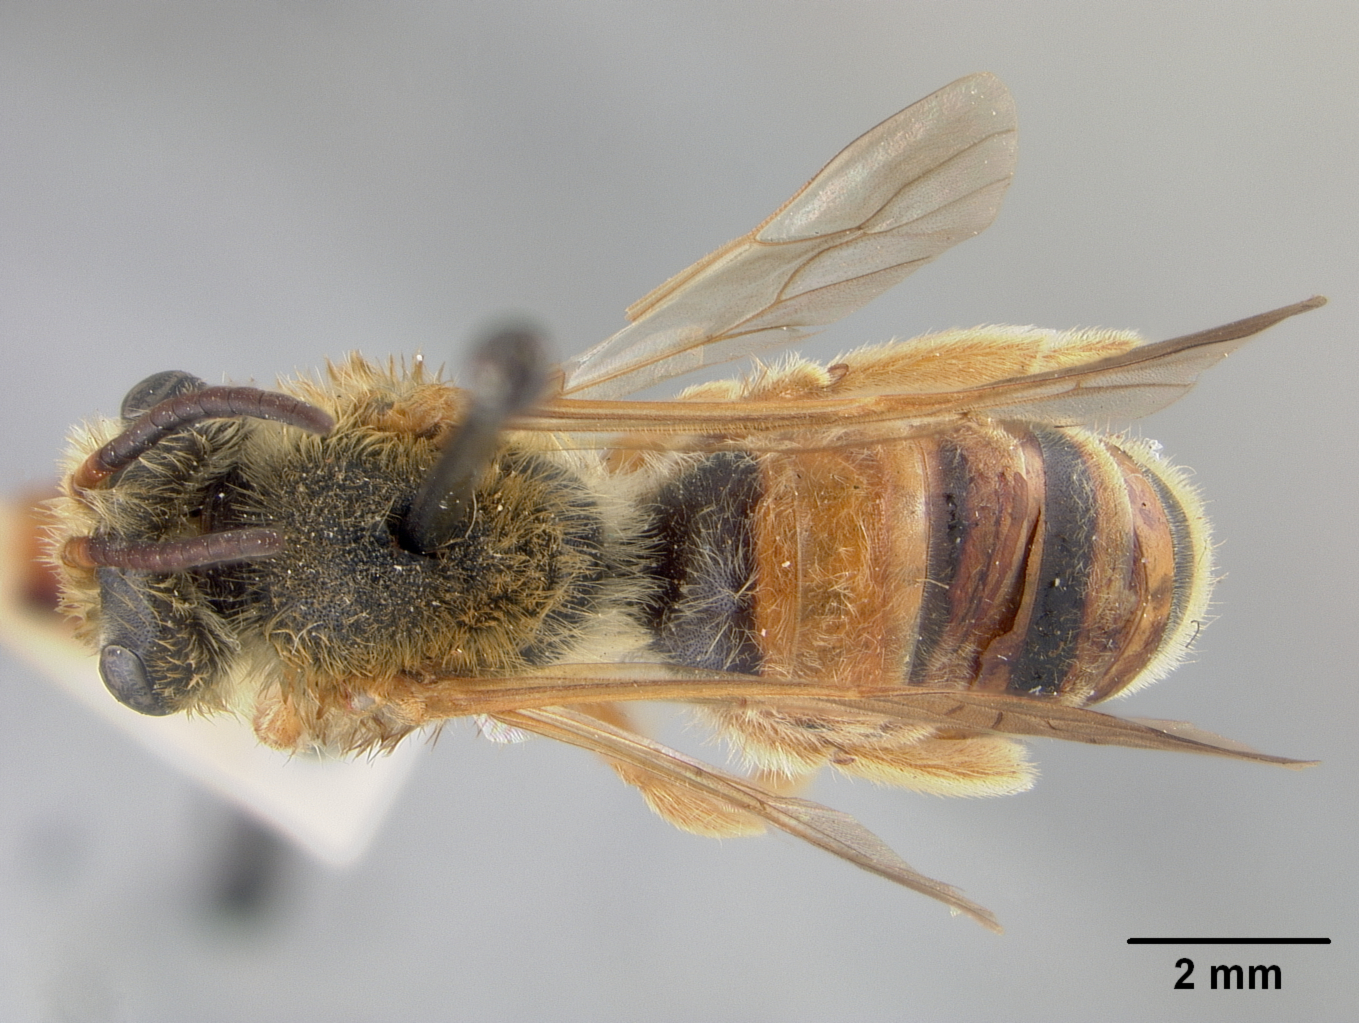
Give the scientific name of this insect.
Andrena prunorum
